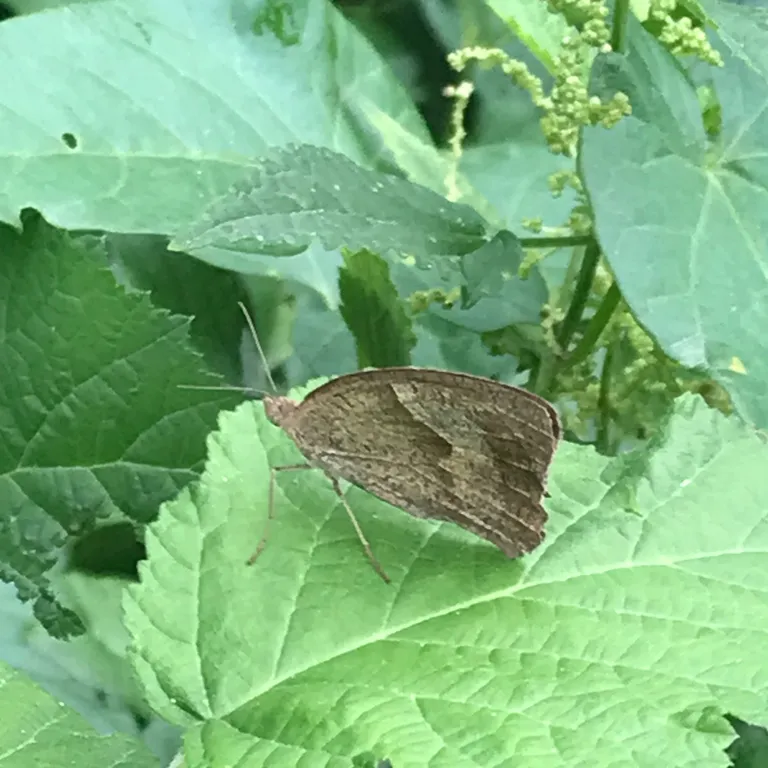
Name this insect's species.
Maniola jurtina
